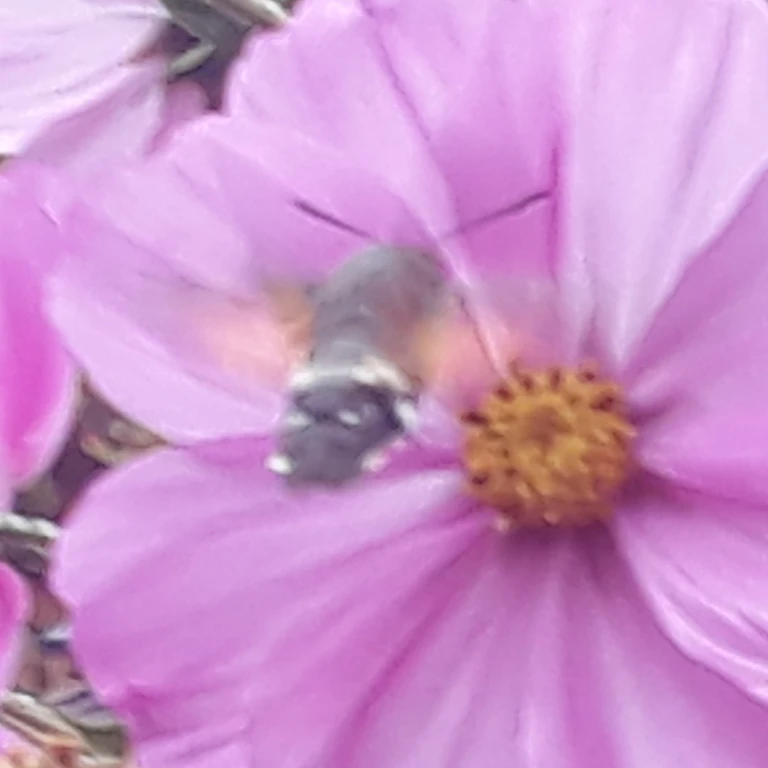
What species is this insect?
Macroglossum stellatarum
